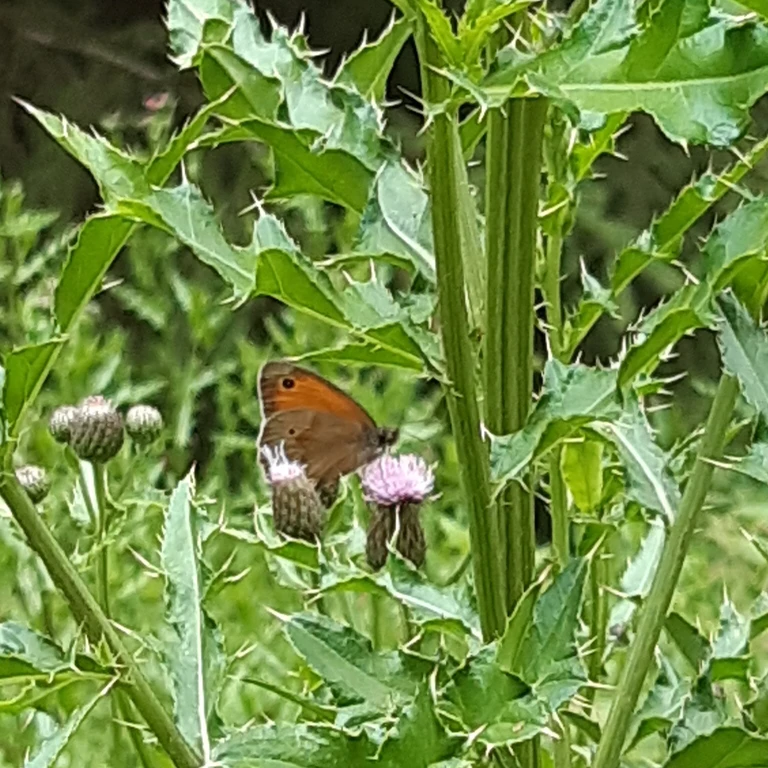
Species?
Maniola jurtina
